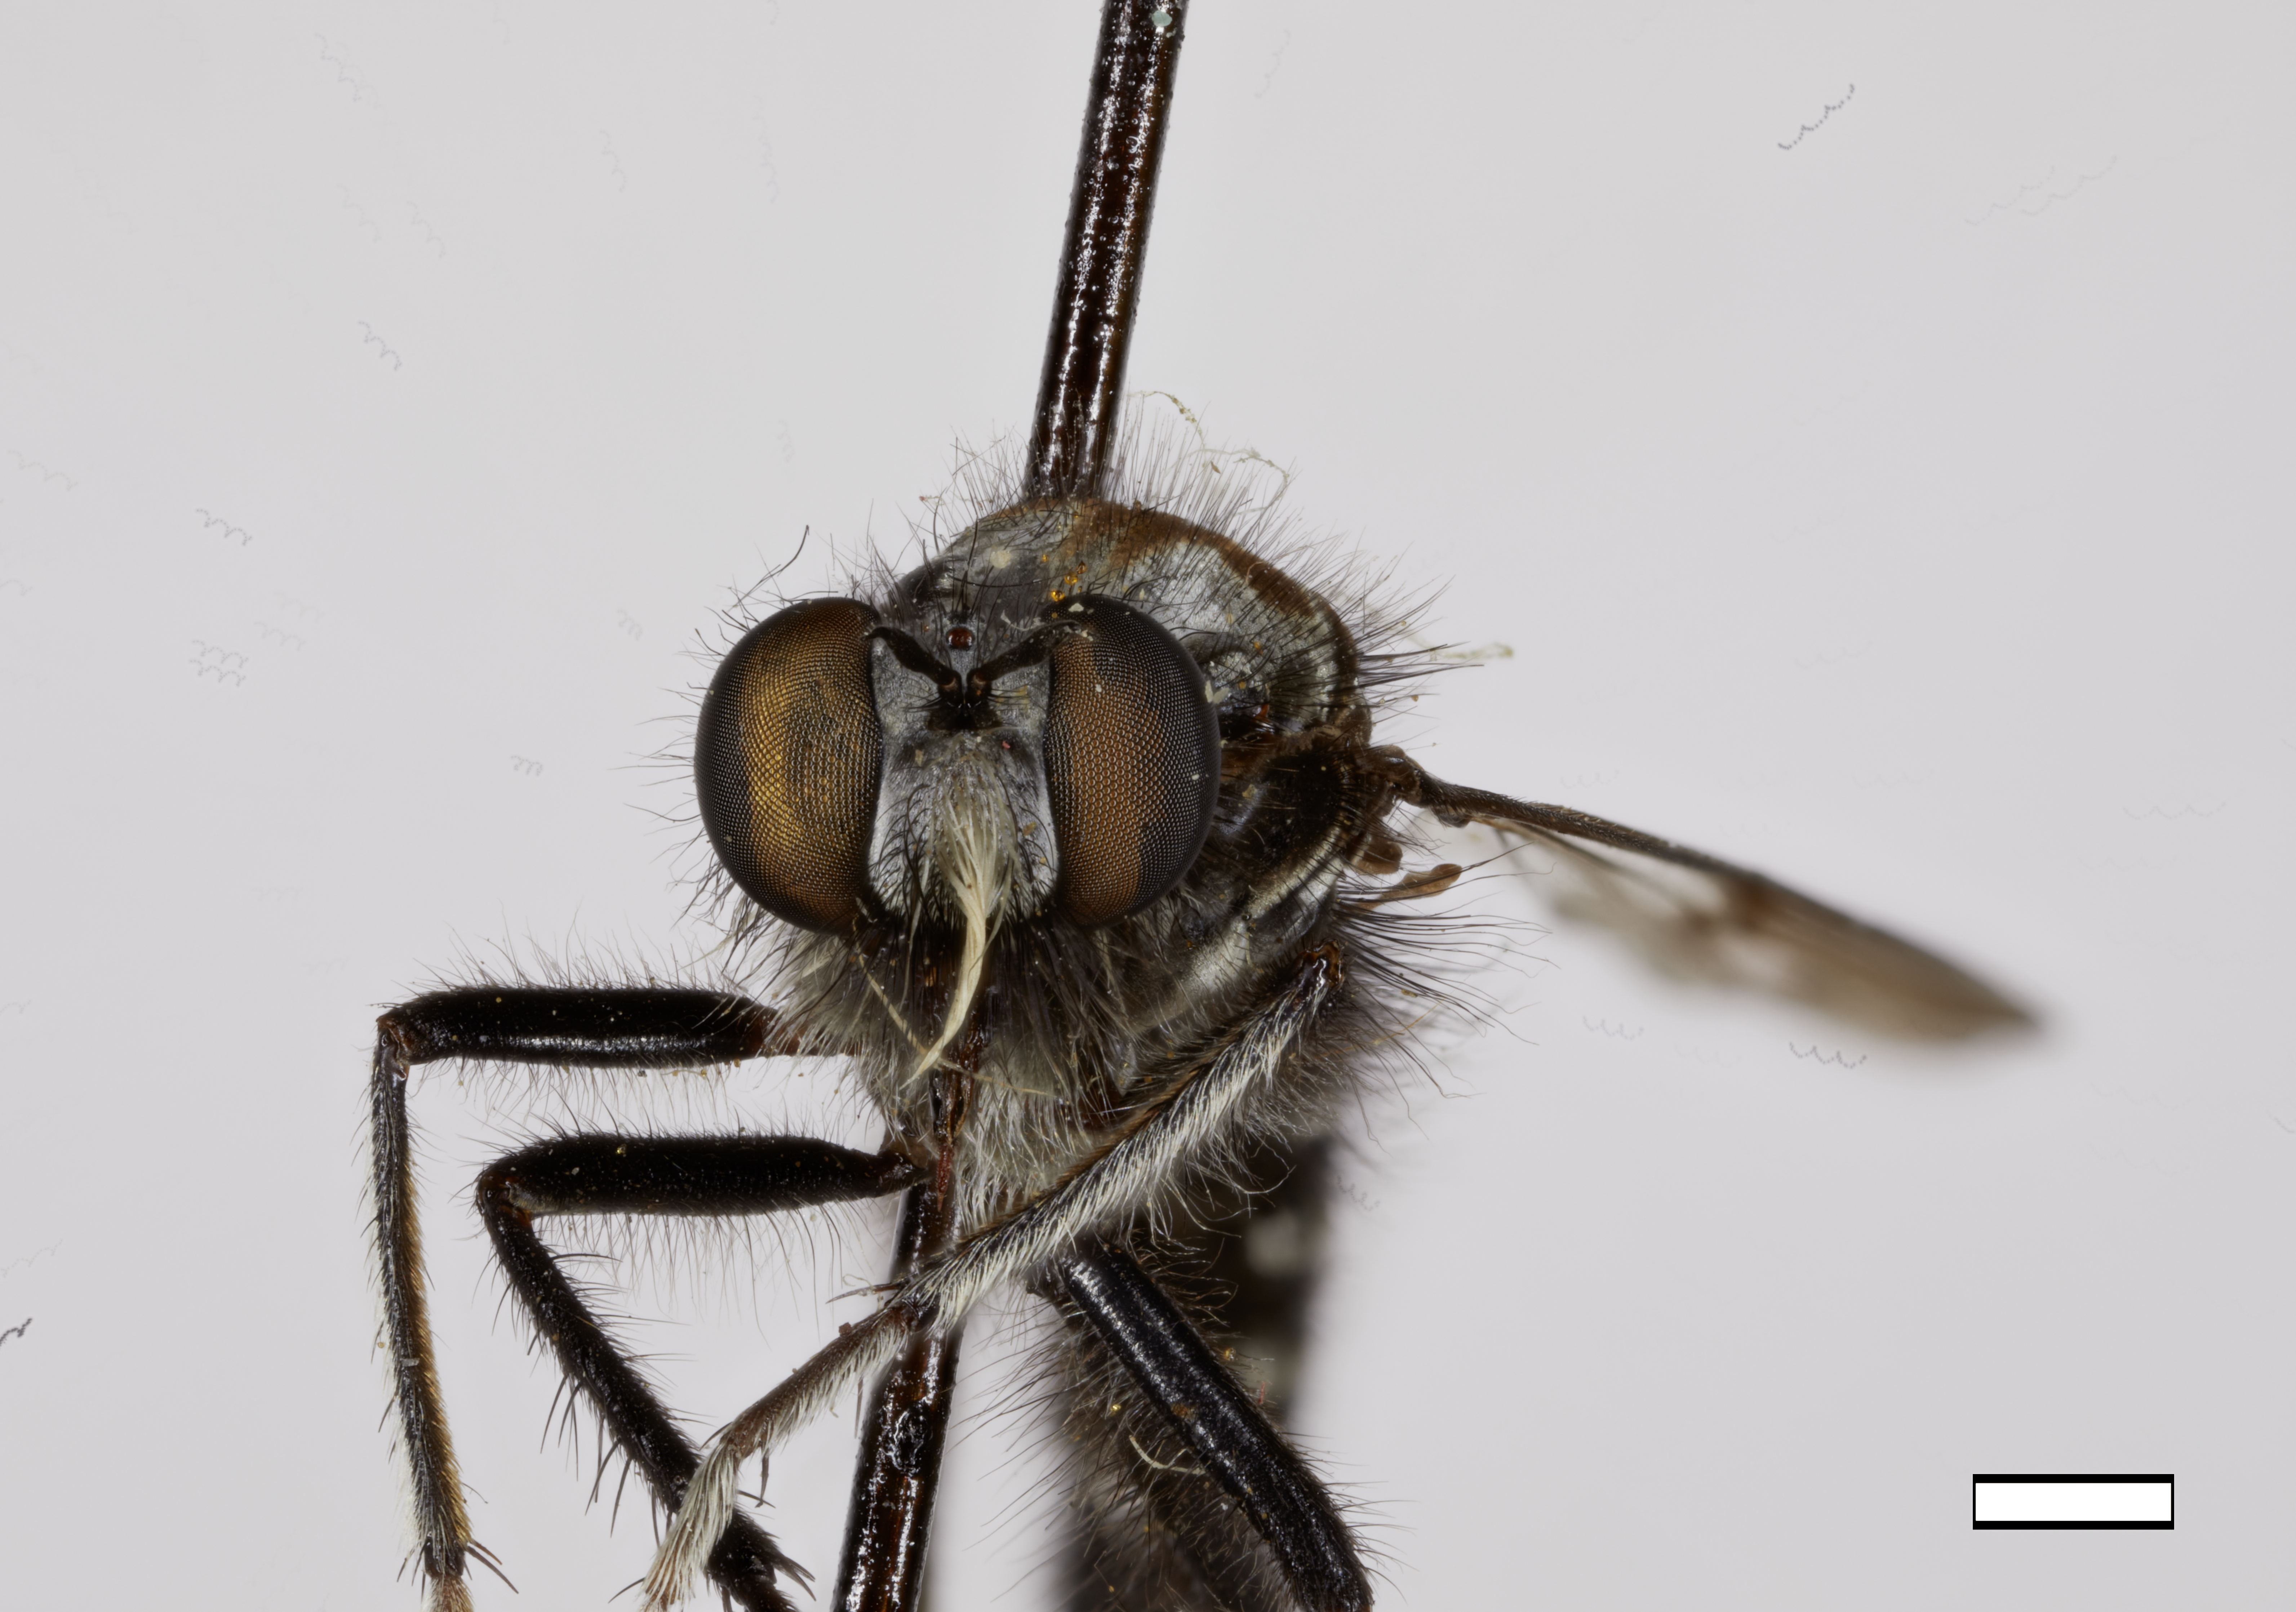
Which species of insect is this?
Cyrtopogon tacomae
